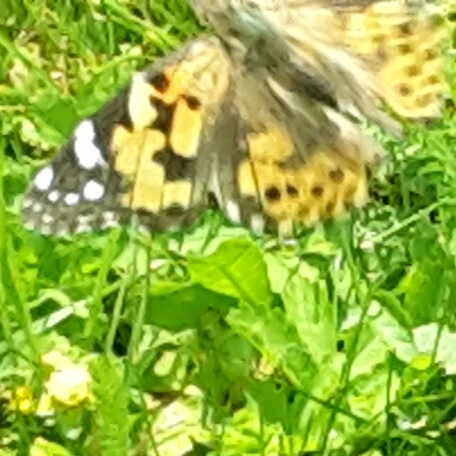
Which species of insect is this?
Vanessa cardui
